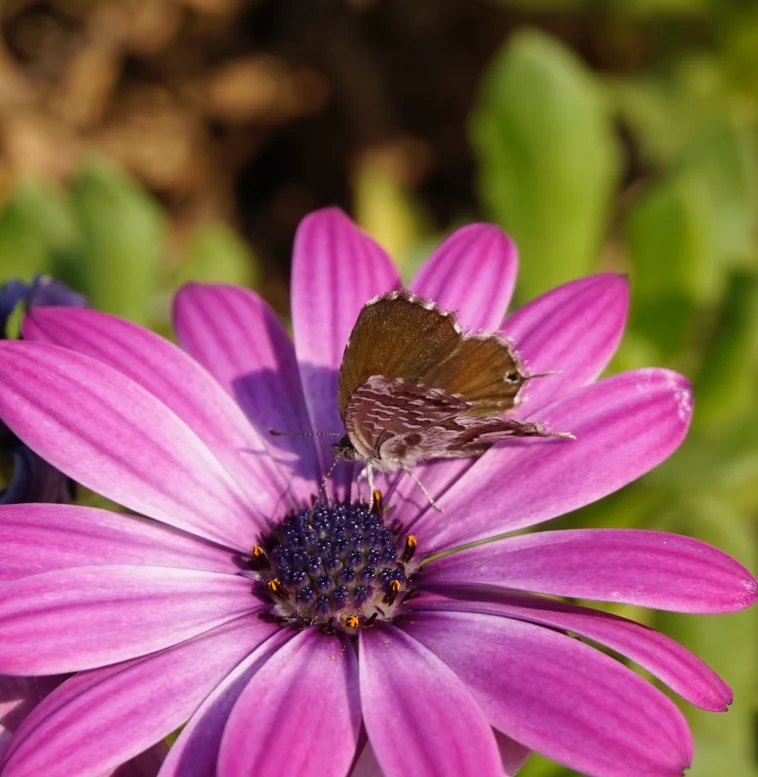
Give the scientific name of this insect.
Cacyreus marshalli
